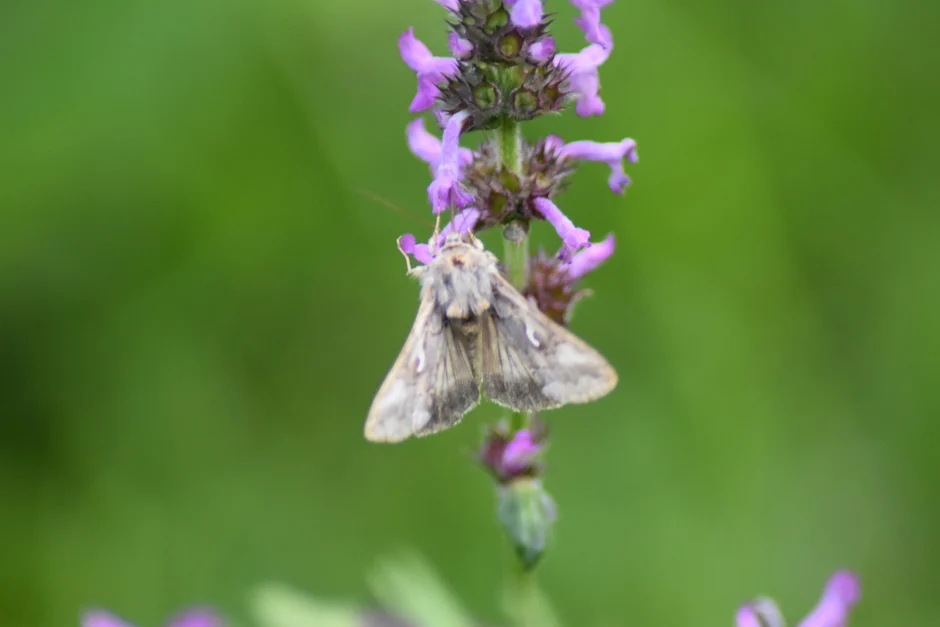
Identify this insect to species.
Autographa gamma
